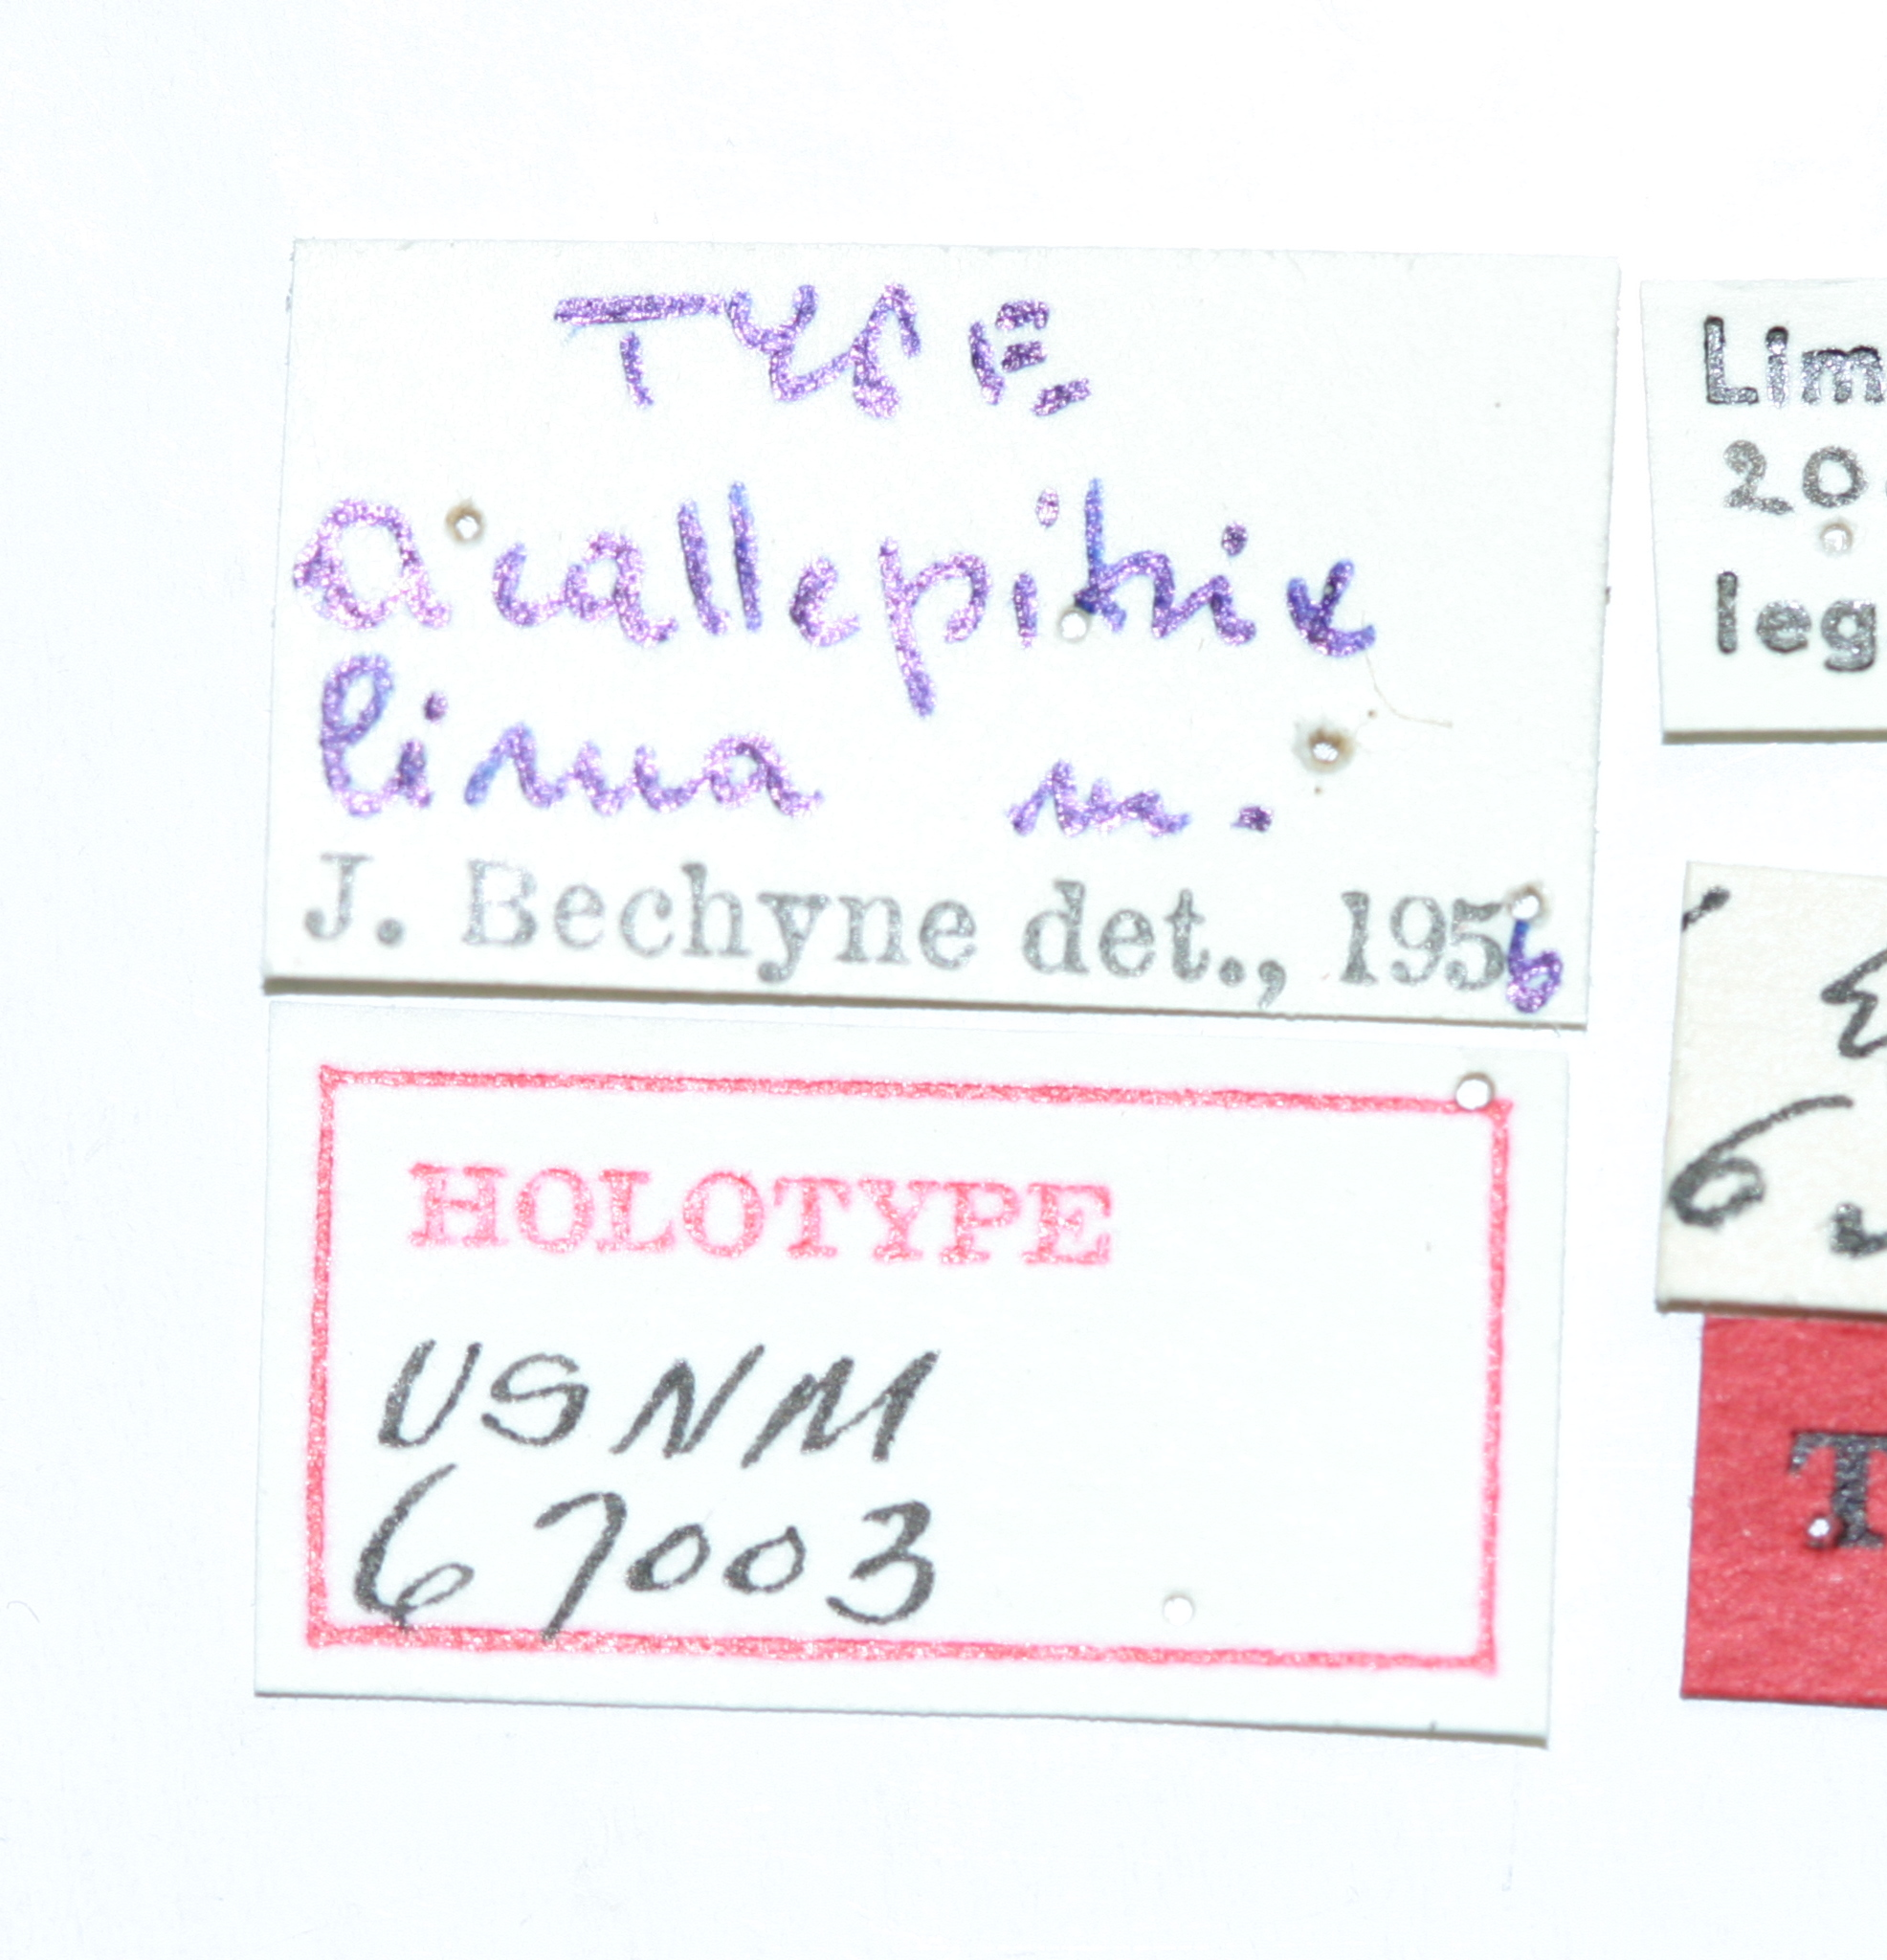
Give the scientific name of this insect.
Acallepitrix lima
